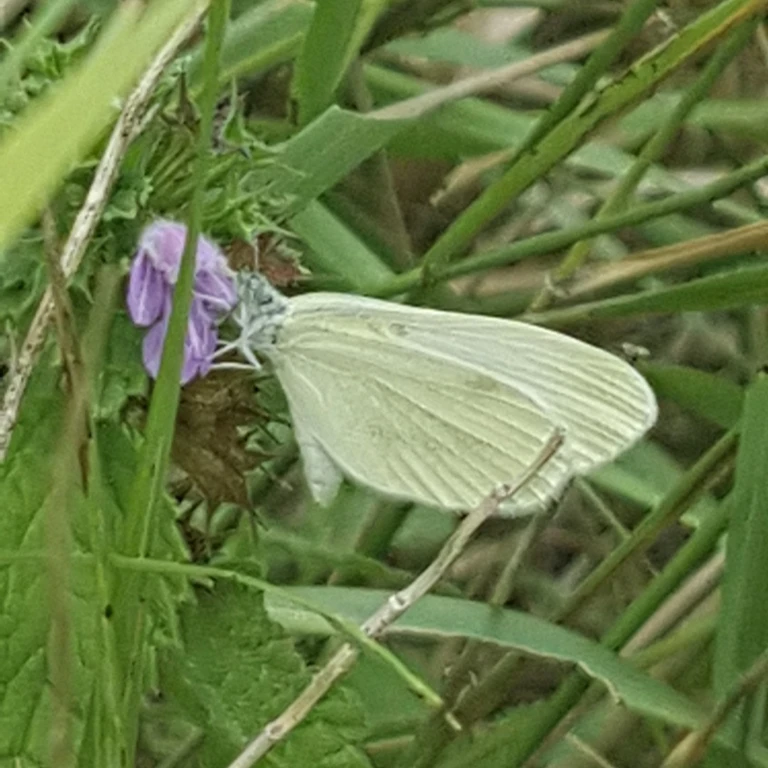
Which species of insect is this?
Leptidea sinapis/juvernica
